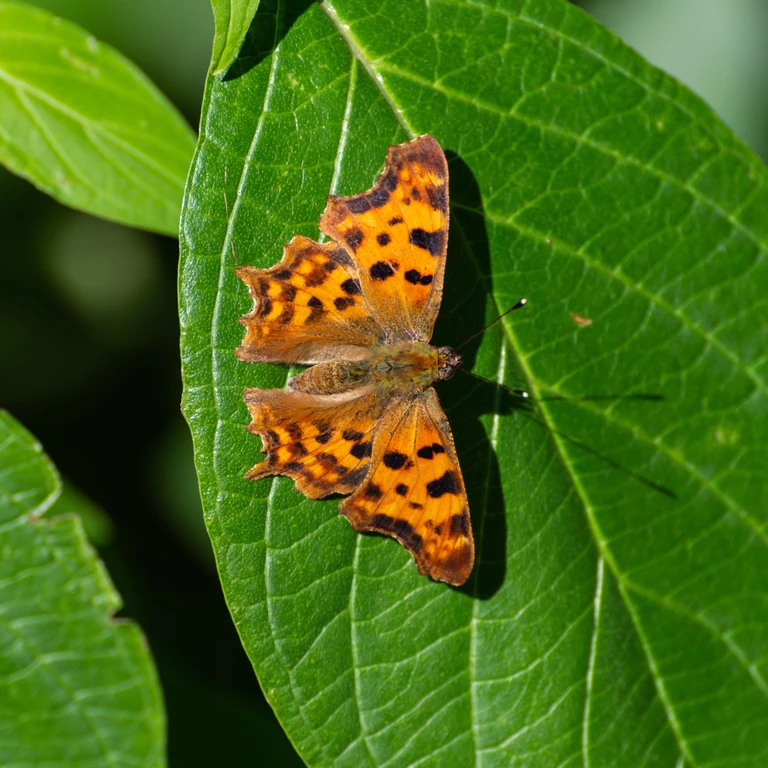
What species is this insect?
Polygonia c-album
